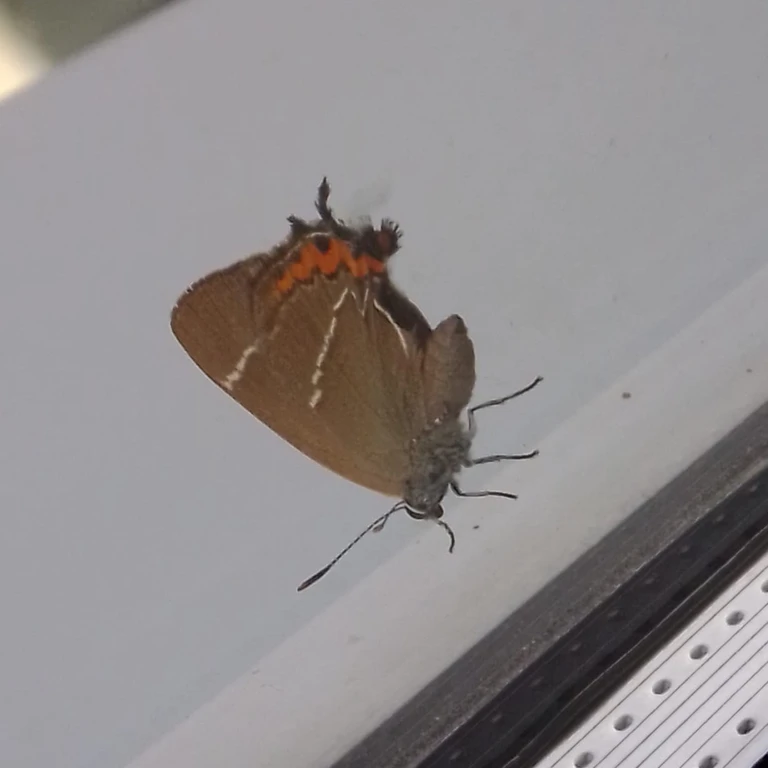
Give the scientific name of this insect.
Satyrium w-album
